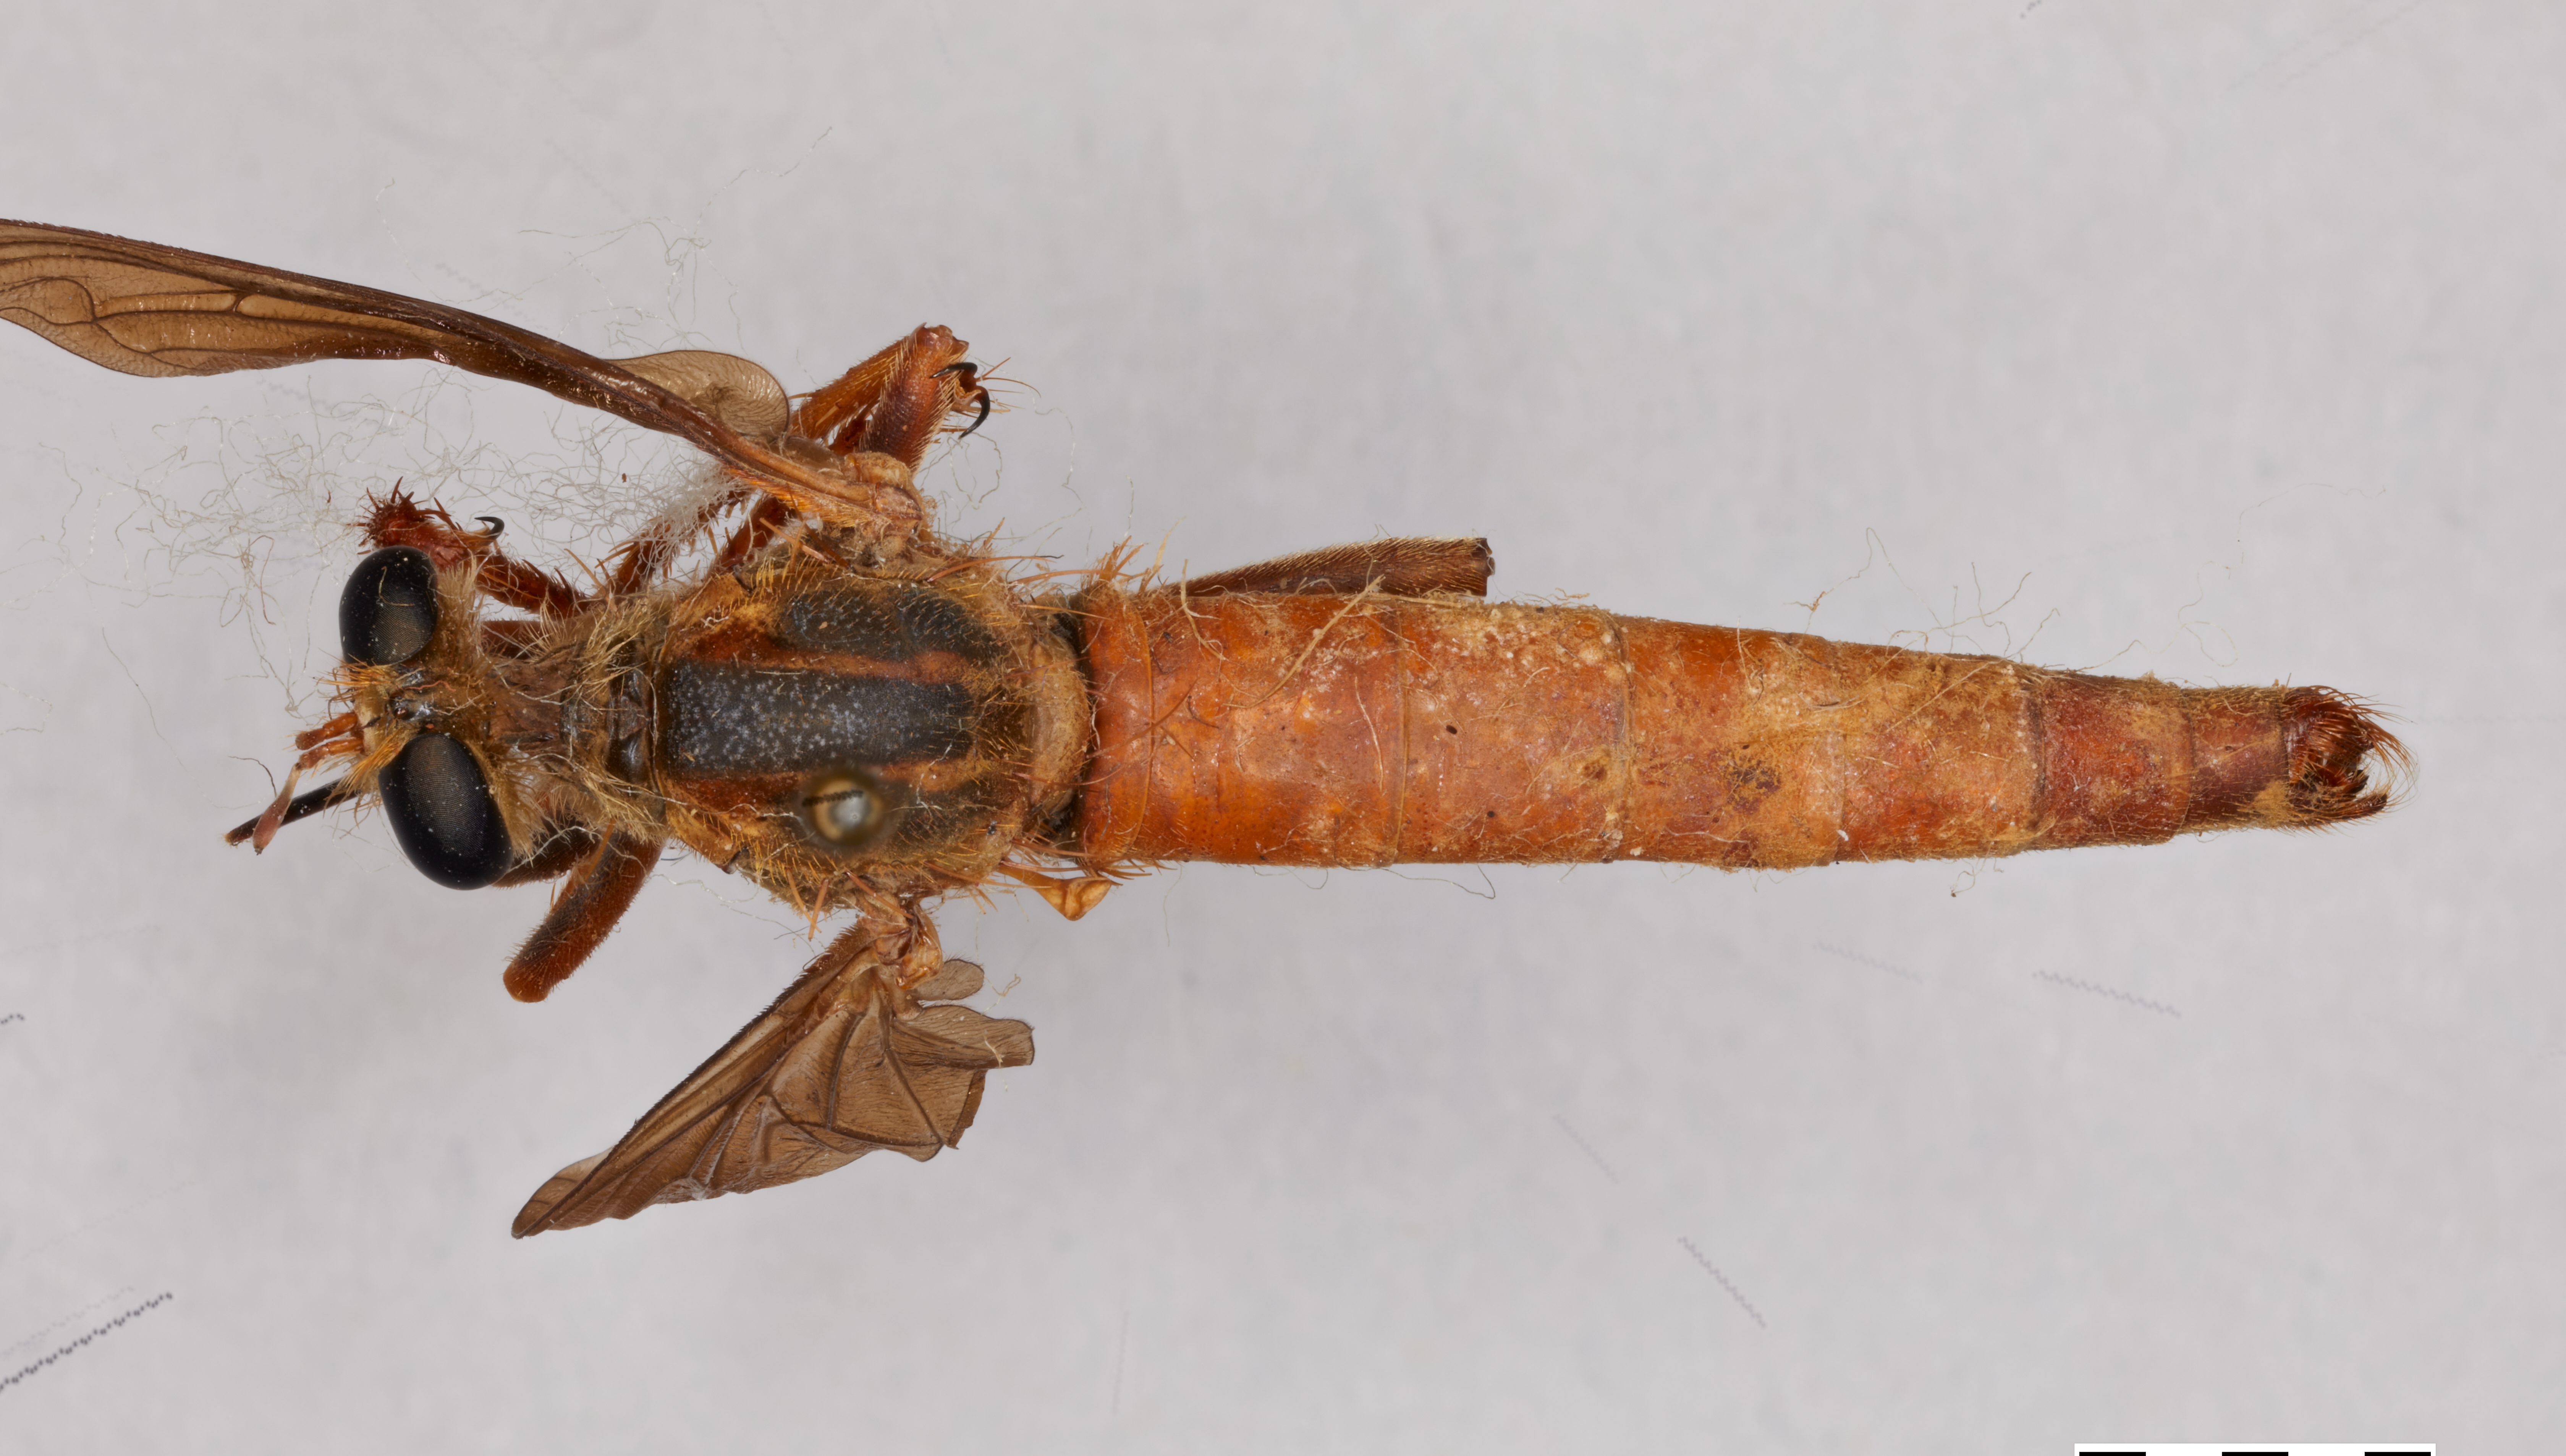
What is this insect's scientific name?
Microstylum tananarivense
